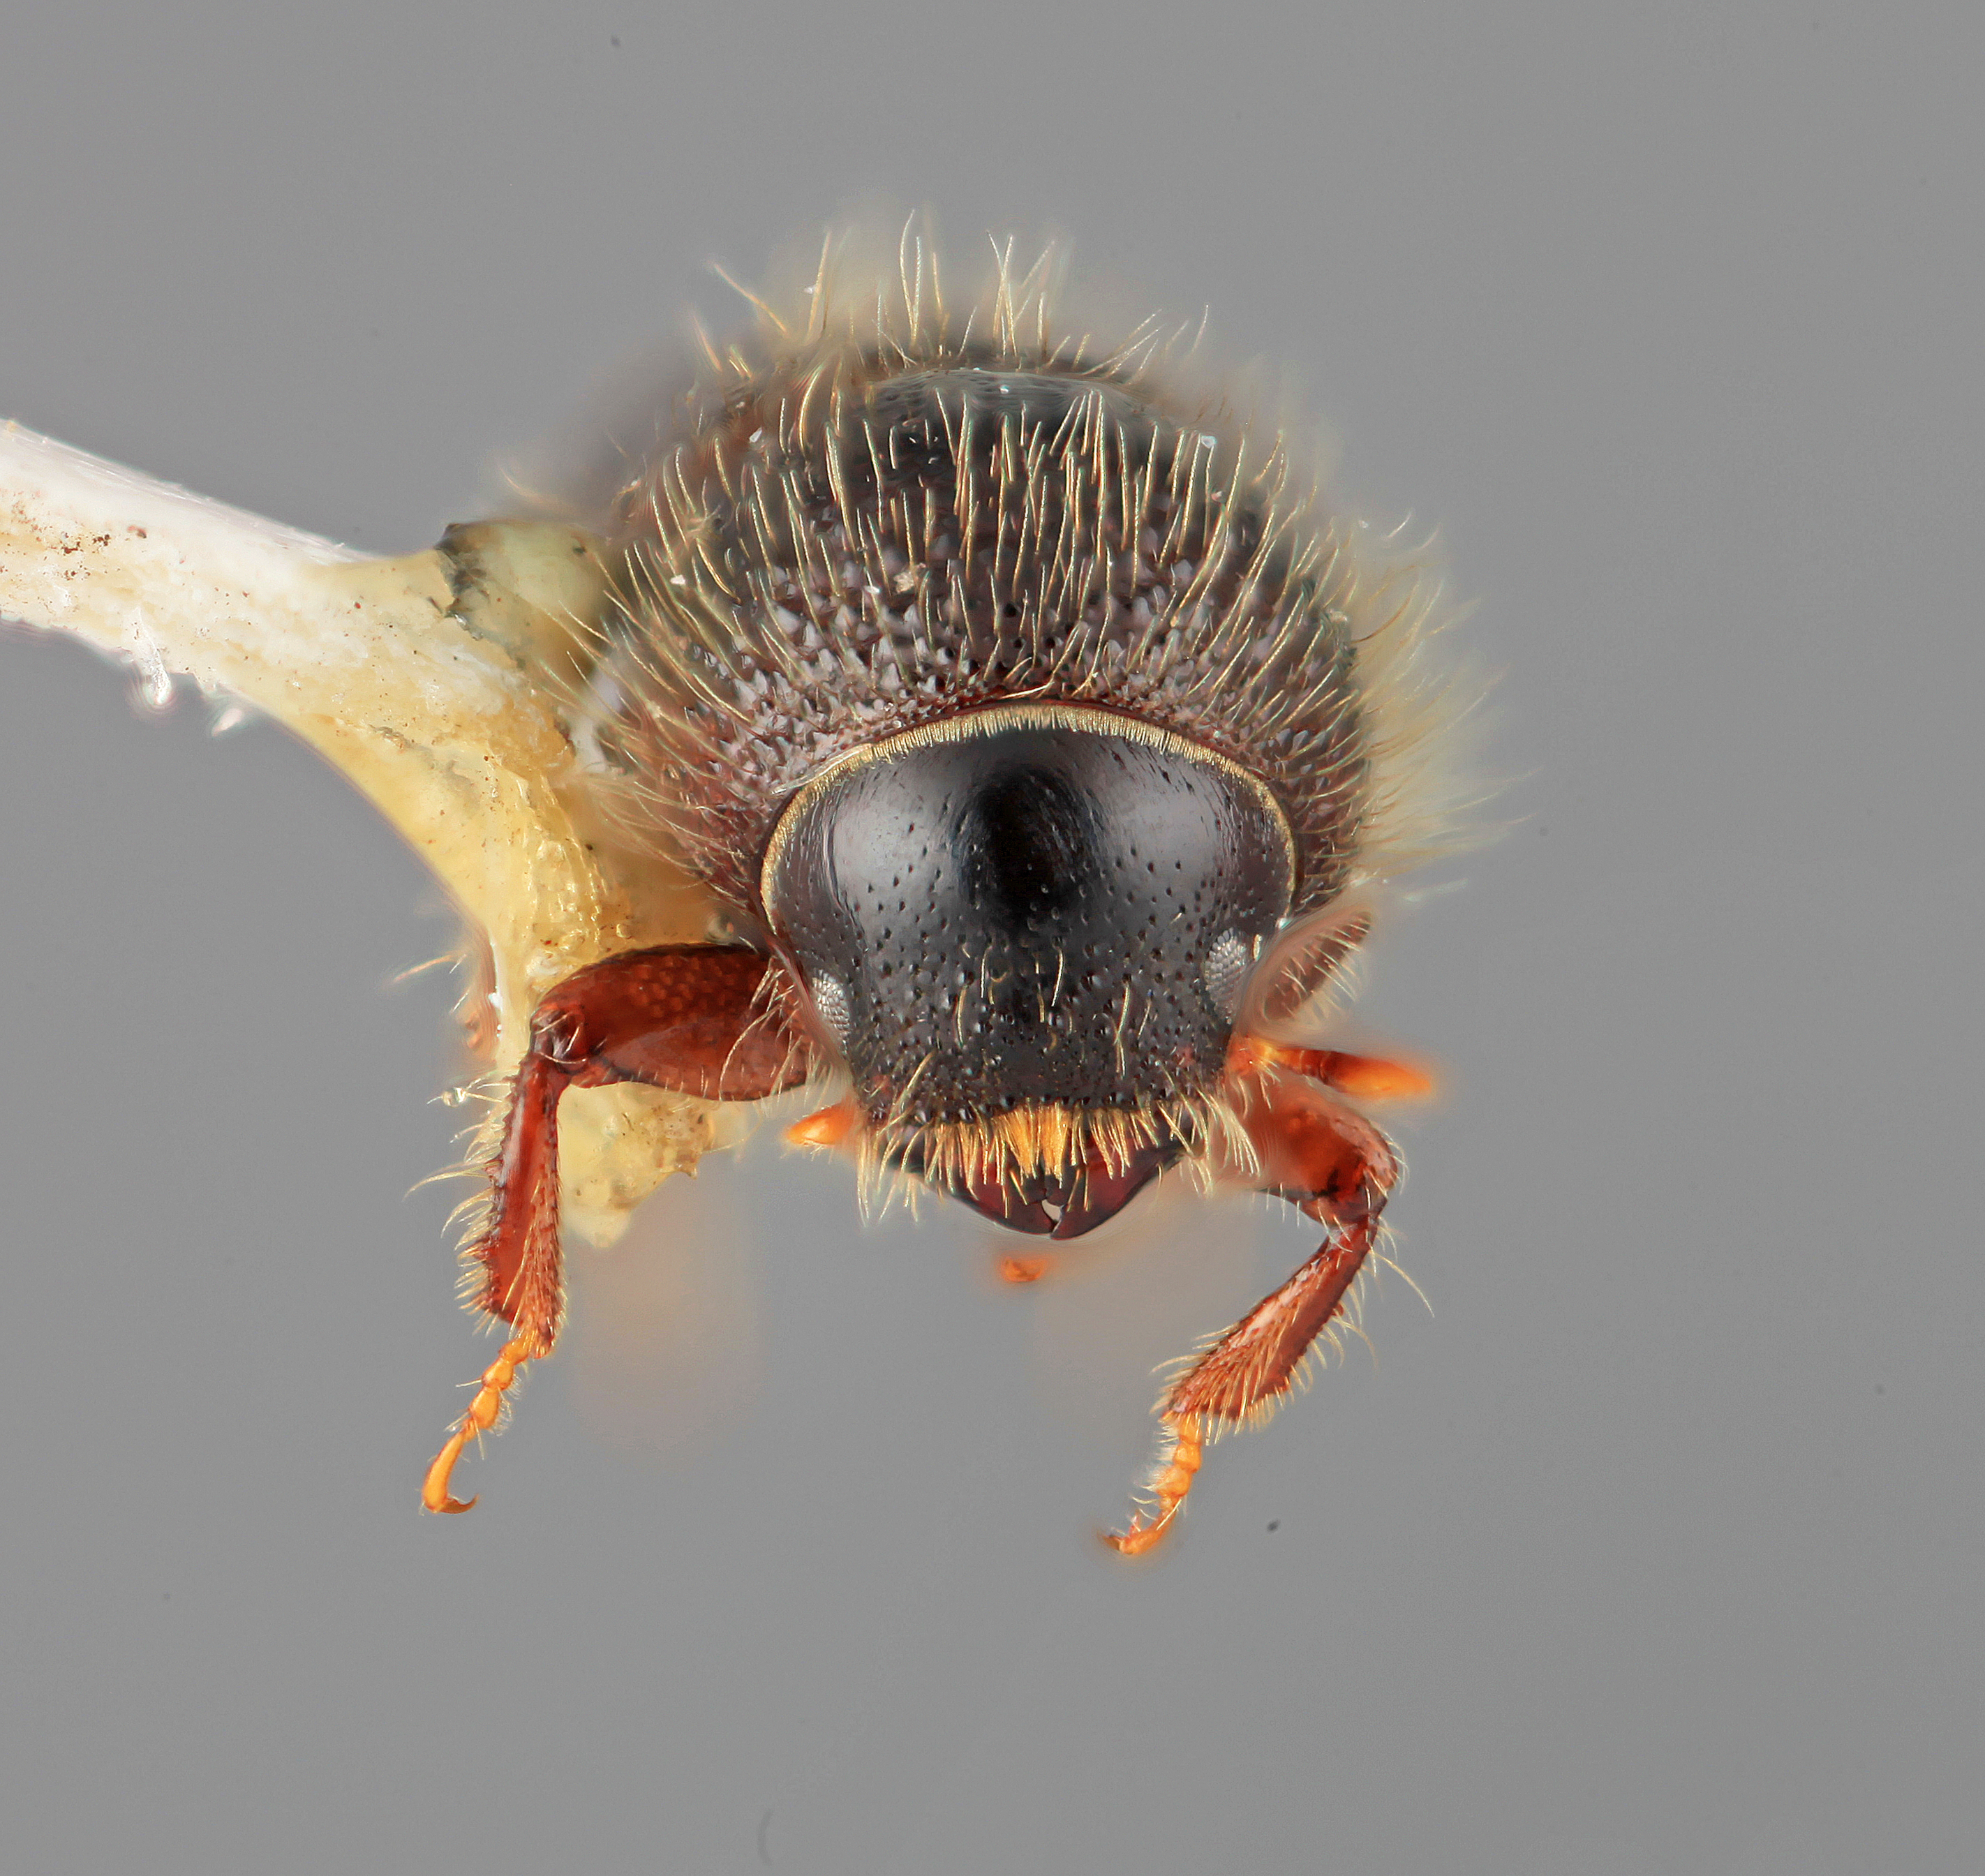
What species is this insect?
Ips borealis
